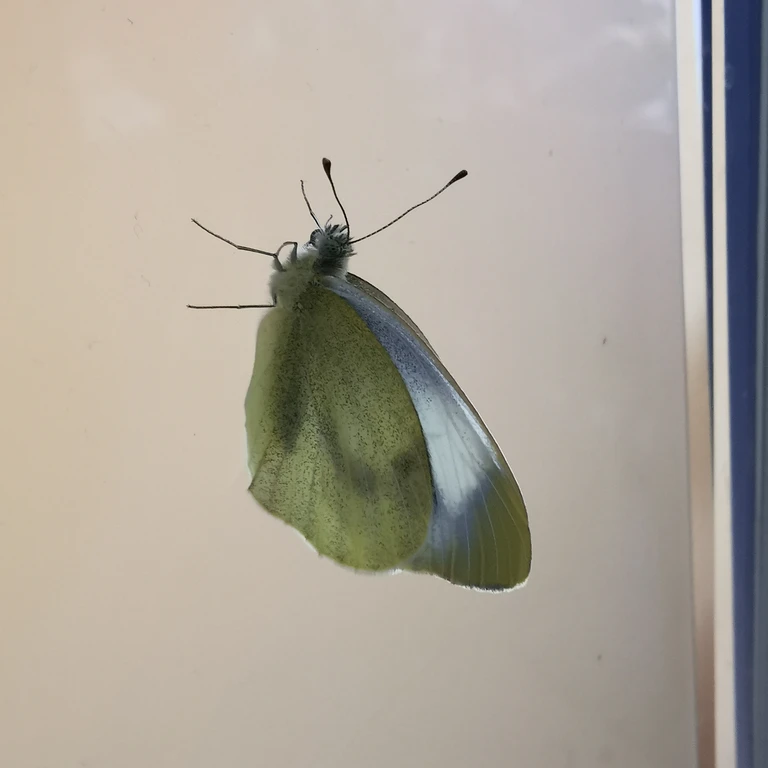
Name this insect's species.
Pieris brassicae
